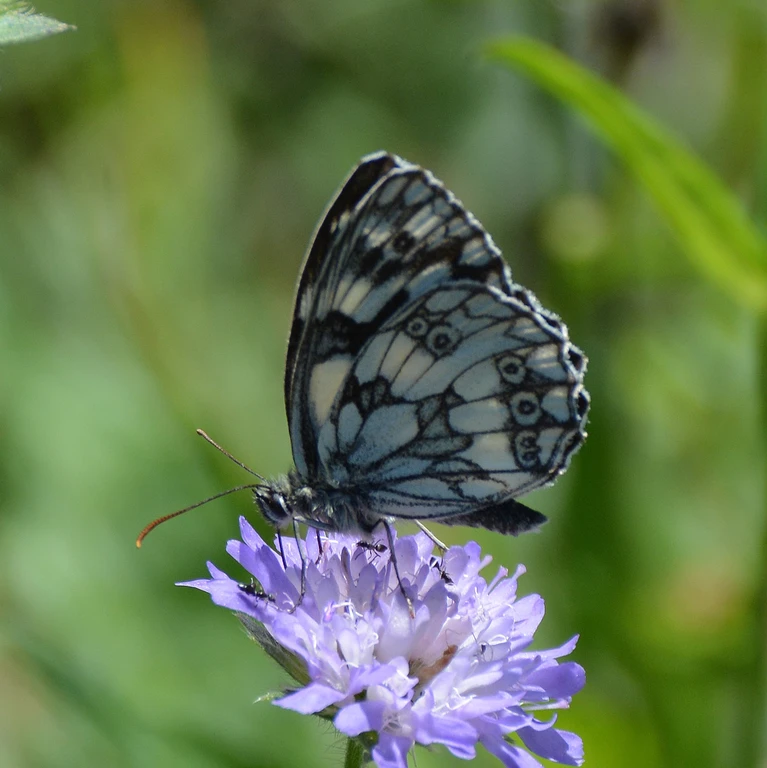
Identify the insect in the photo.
Melanargia galathea
